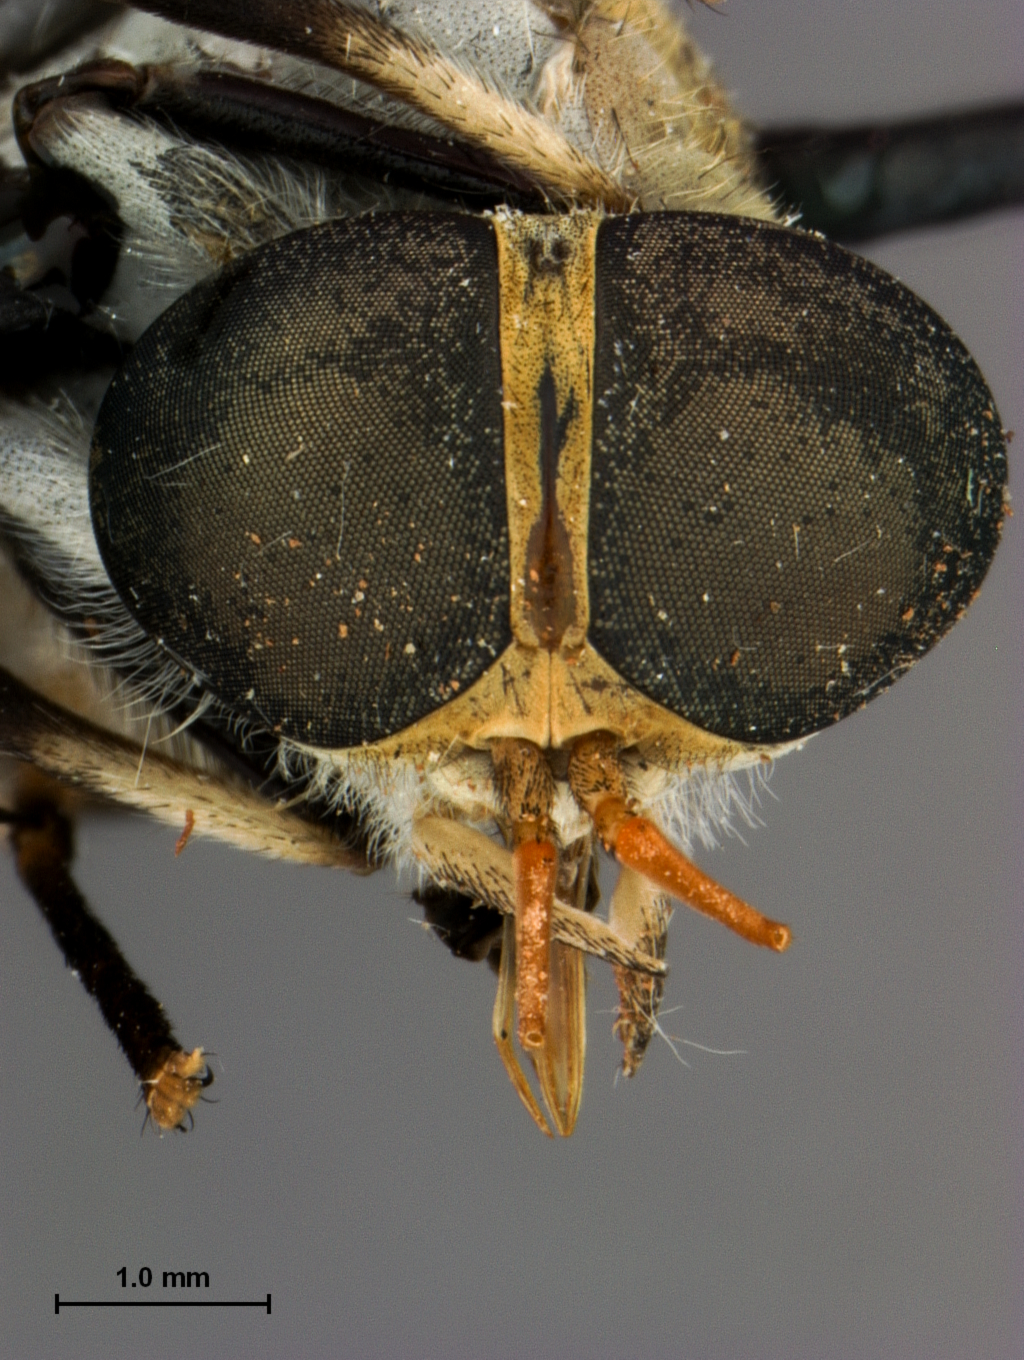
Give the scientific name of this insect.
Tabanus anabates
